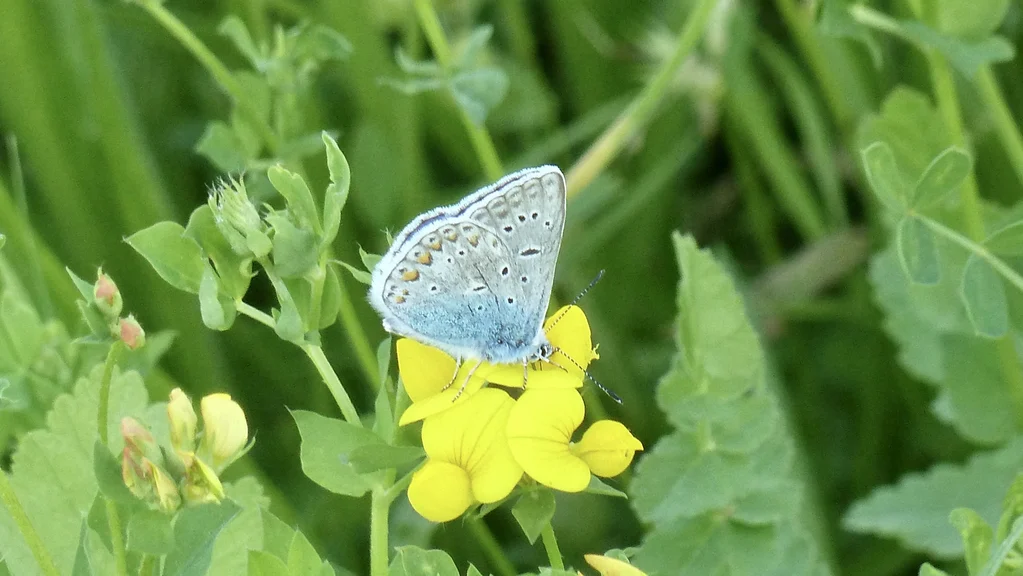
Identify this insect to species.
Polyommatus icarus
